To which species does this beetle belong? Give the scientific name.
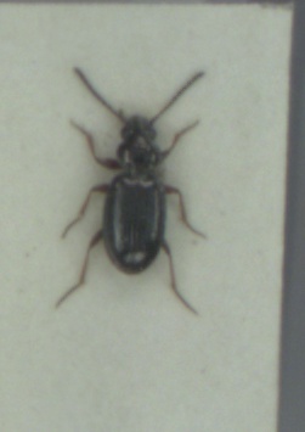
Bembidion lampros
